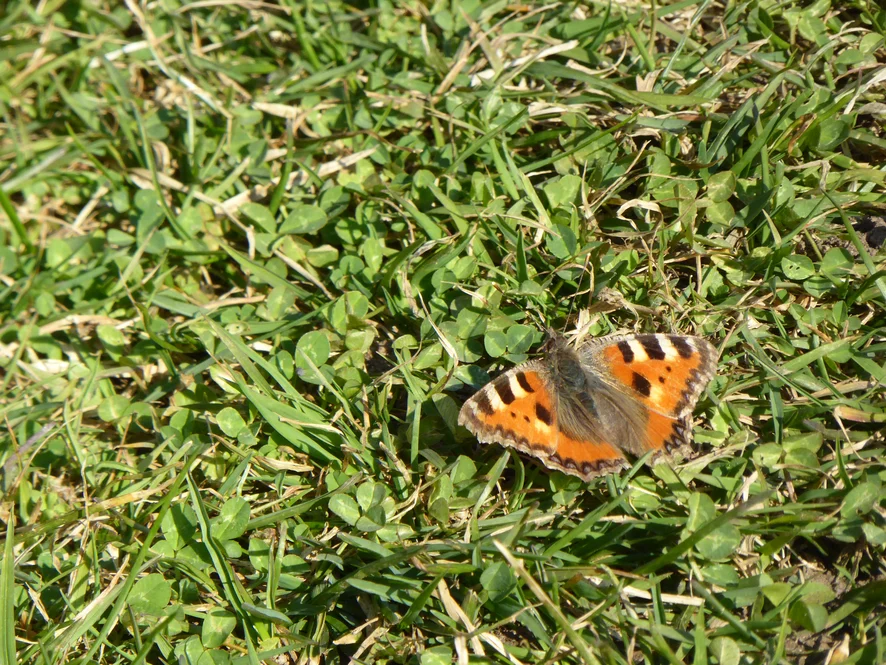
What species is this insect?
Aglais urticae
